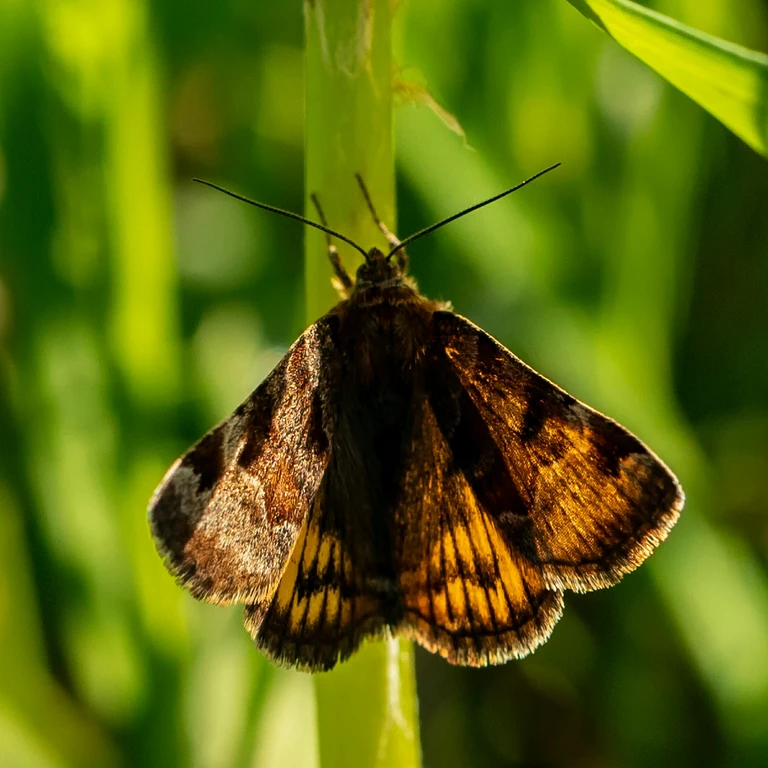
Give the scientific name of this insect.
Euclidia glyphica
